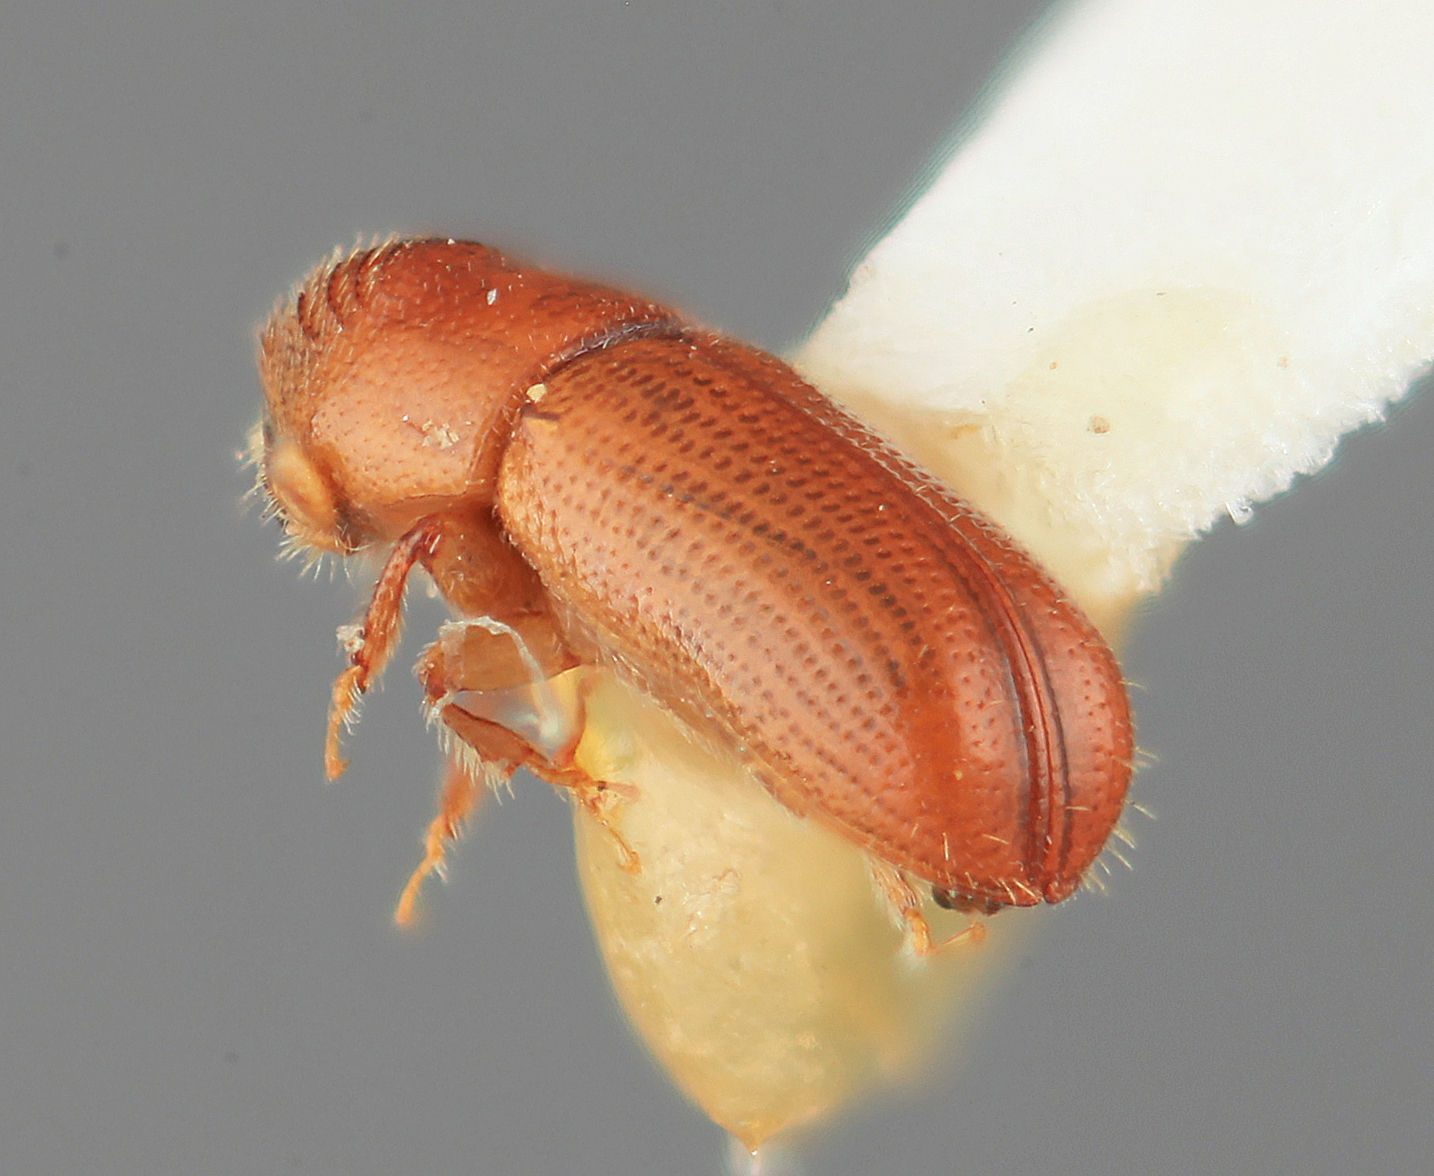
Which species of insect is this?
Pityophthorus nanus
